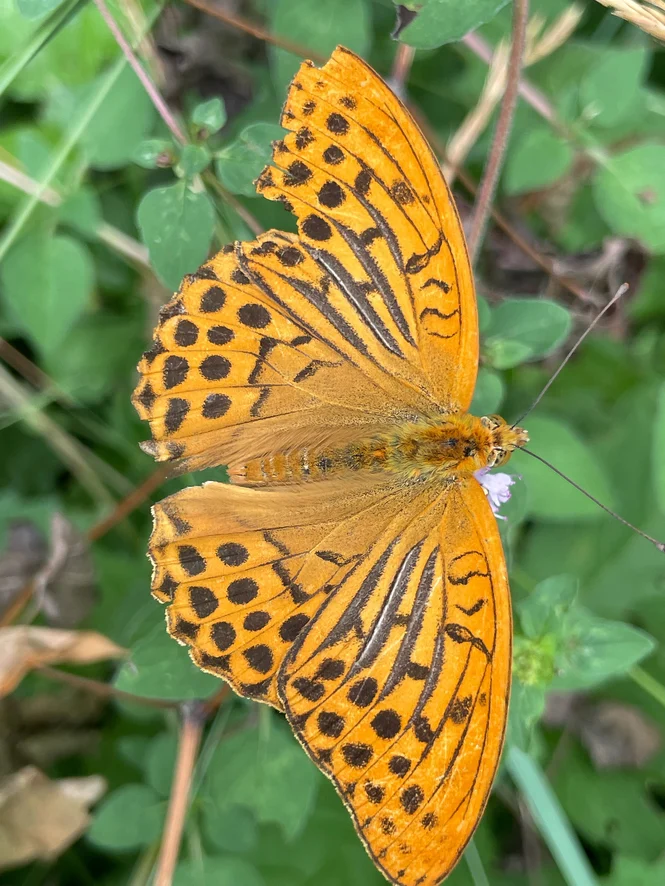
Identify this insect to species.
Argynnis paphia
